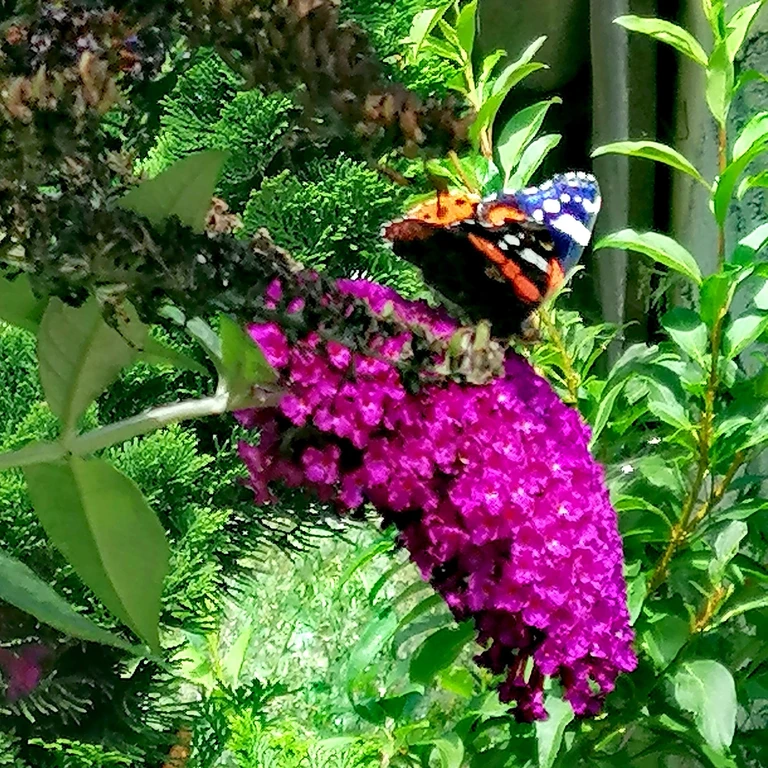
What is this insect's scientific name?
Vanessa atalanta
